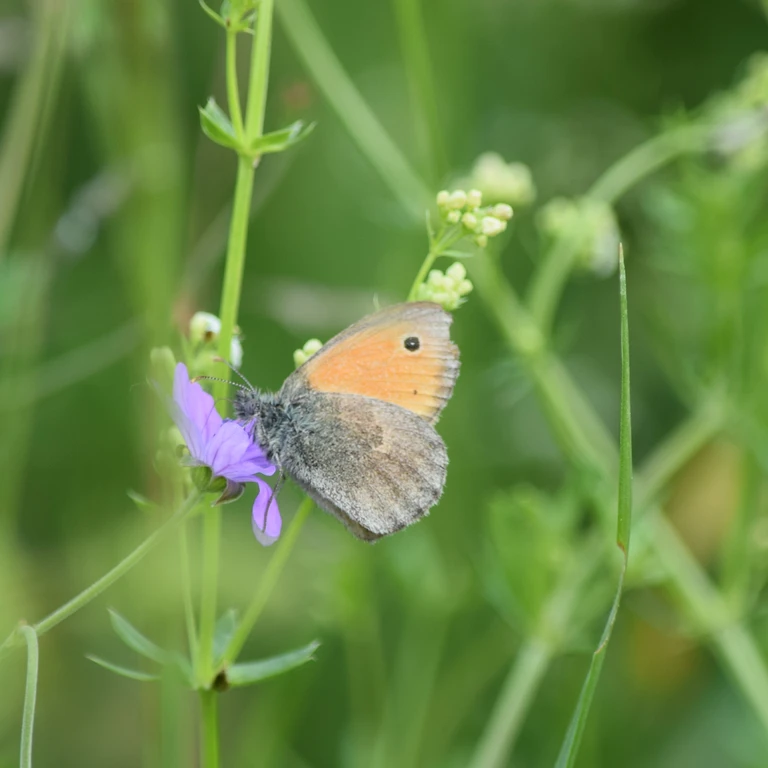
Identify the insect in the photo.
Coenonympha pamphilus
